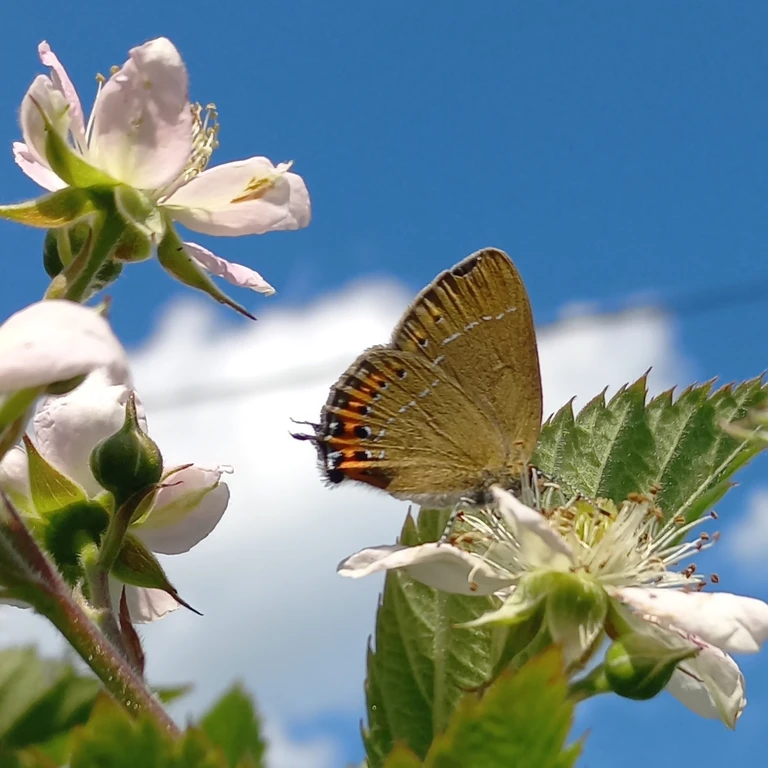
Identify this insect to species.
Satyrium pruni (also Fixsenia pruni)
